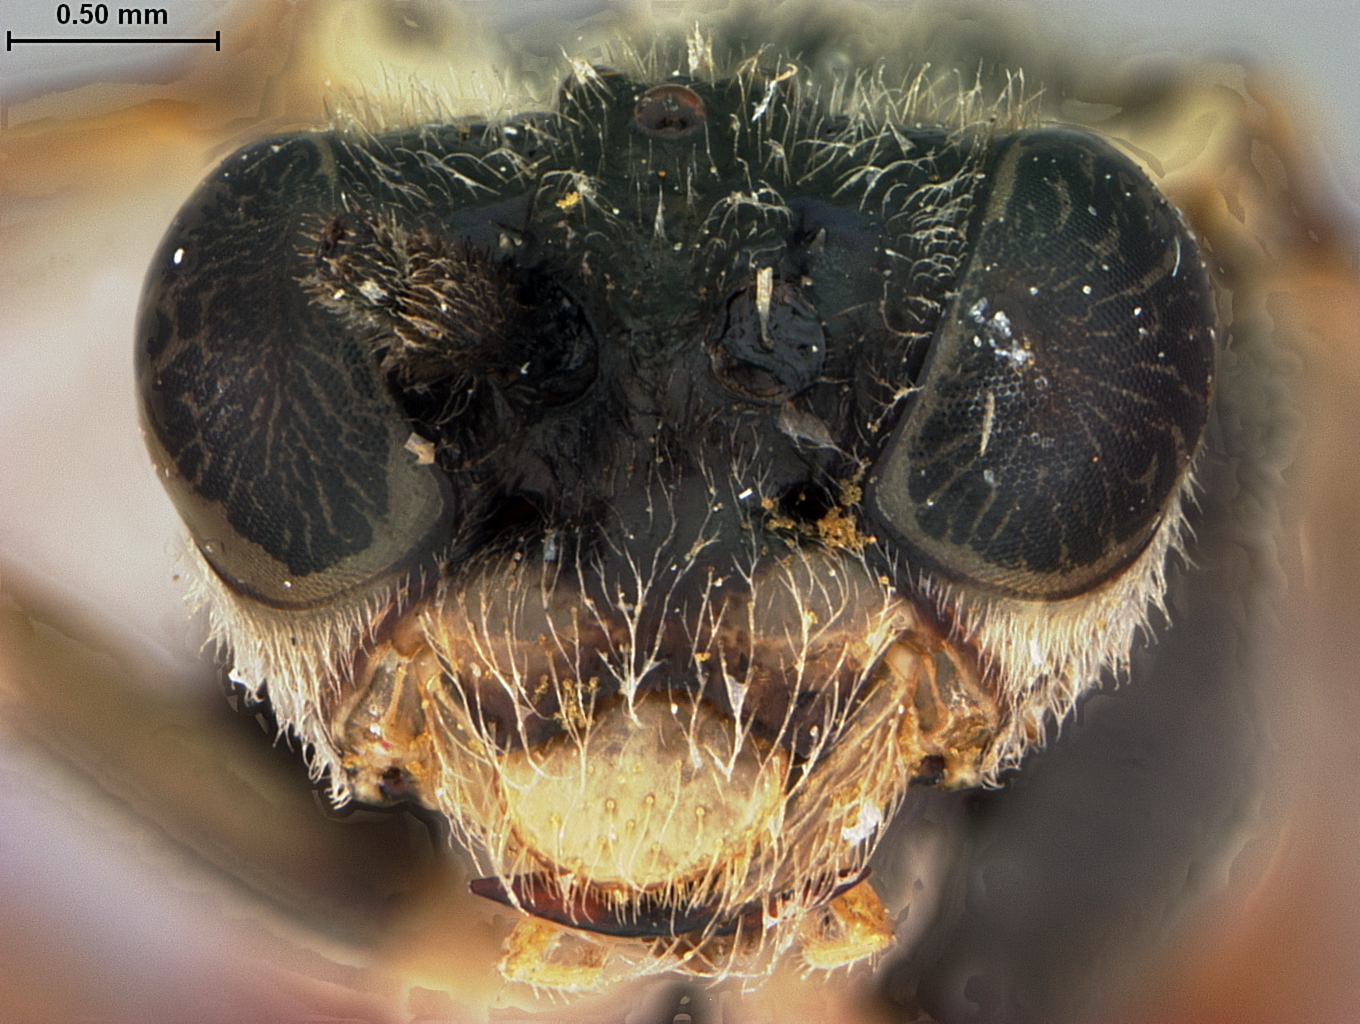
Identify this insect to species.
Tenthredella siabataka
